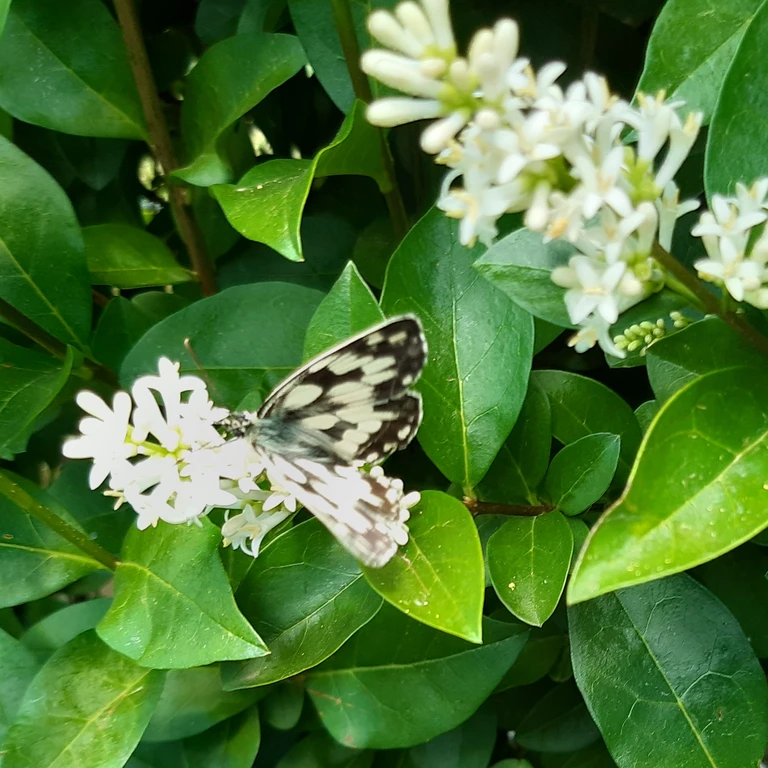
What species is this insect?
Melanargia galathea
